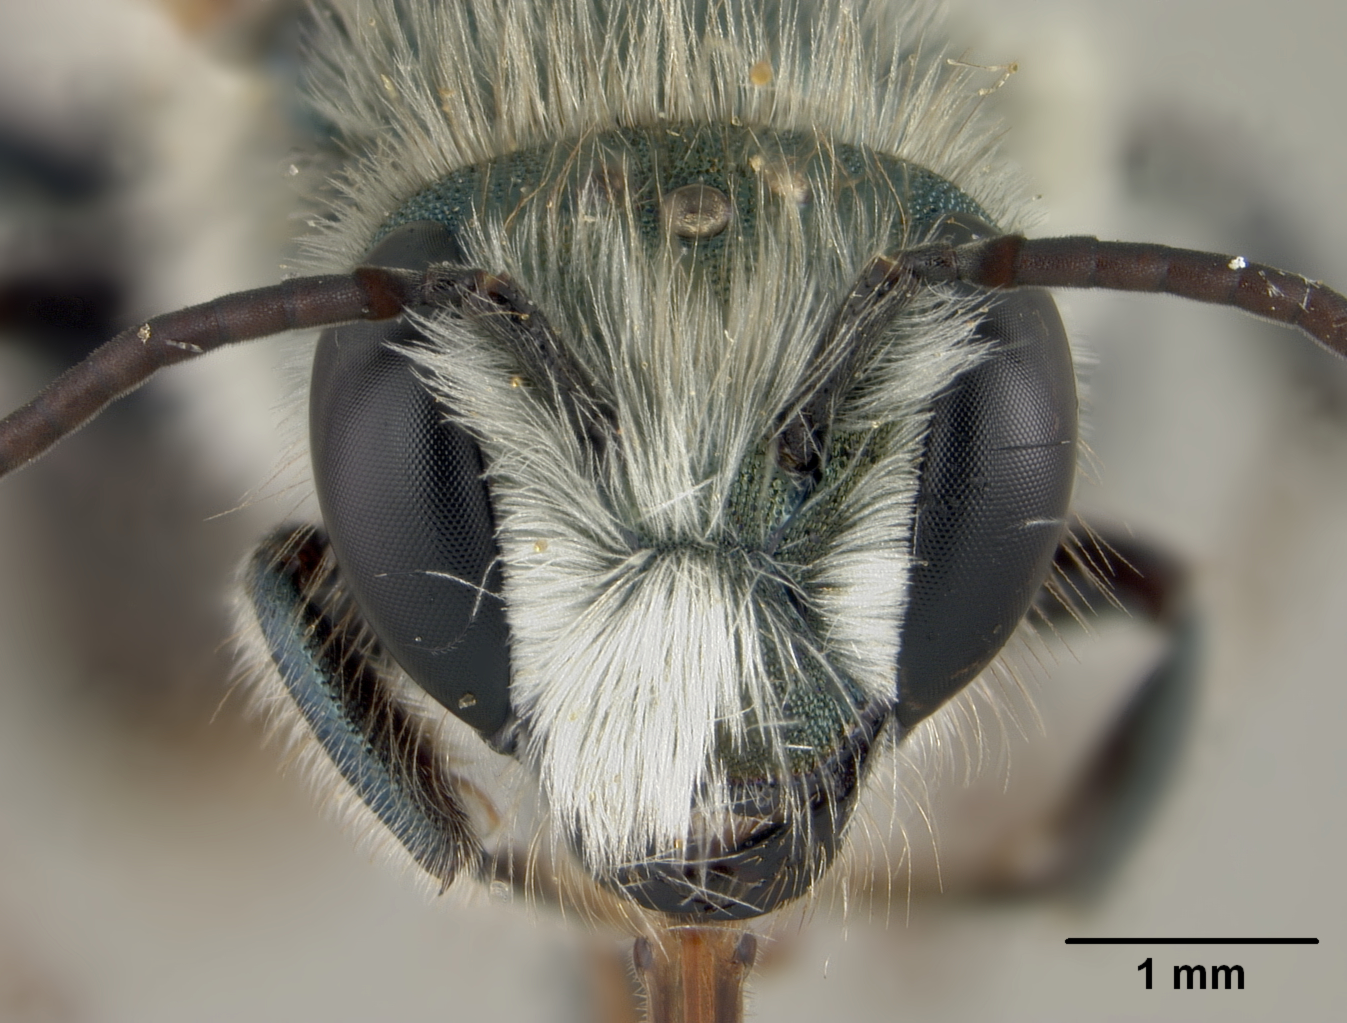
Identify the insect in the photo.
Osmia sanrafaelae
